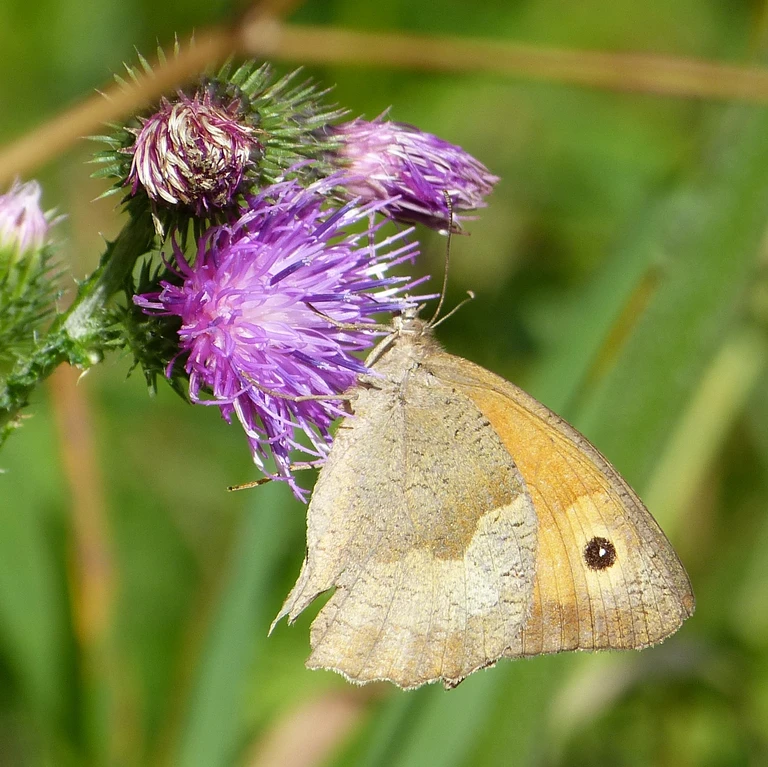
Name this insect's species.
Maniola jurtina
